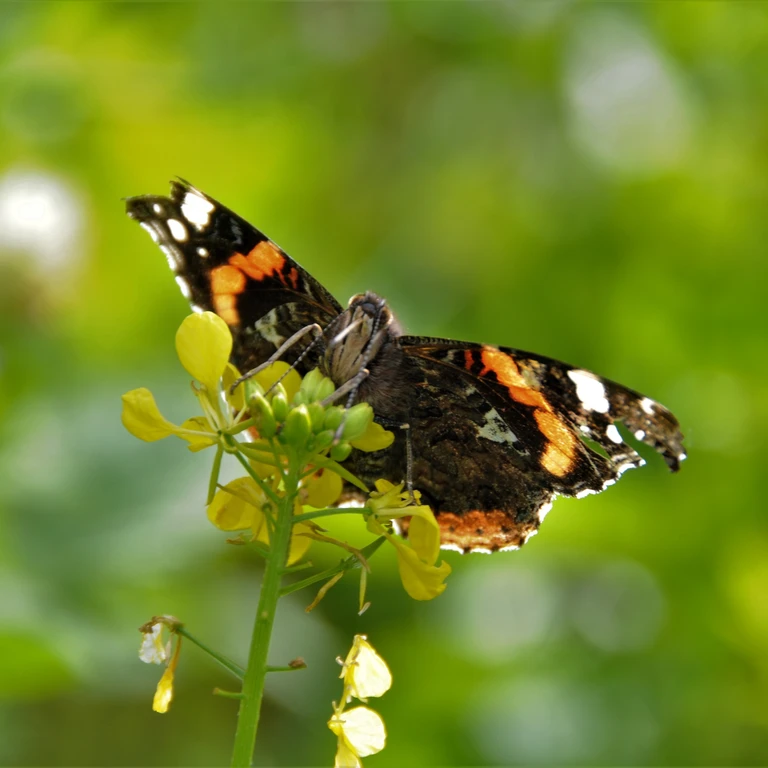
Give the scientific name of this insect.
Vanessa atalanta
